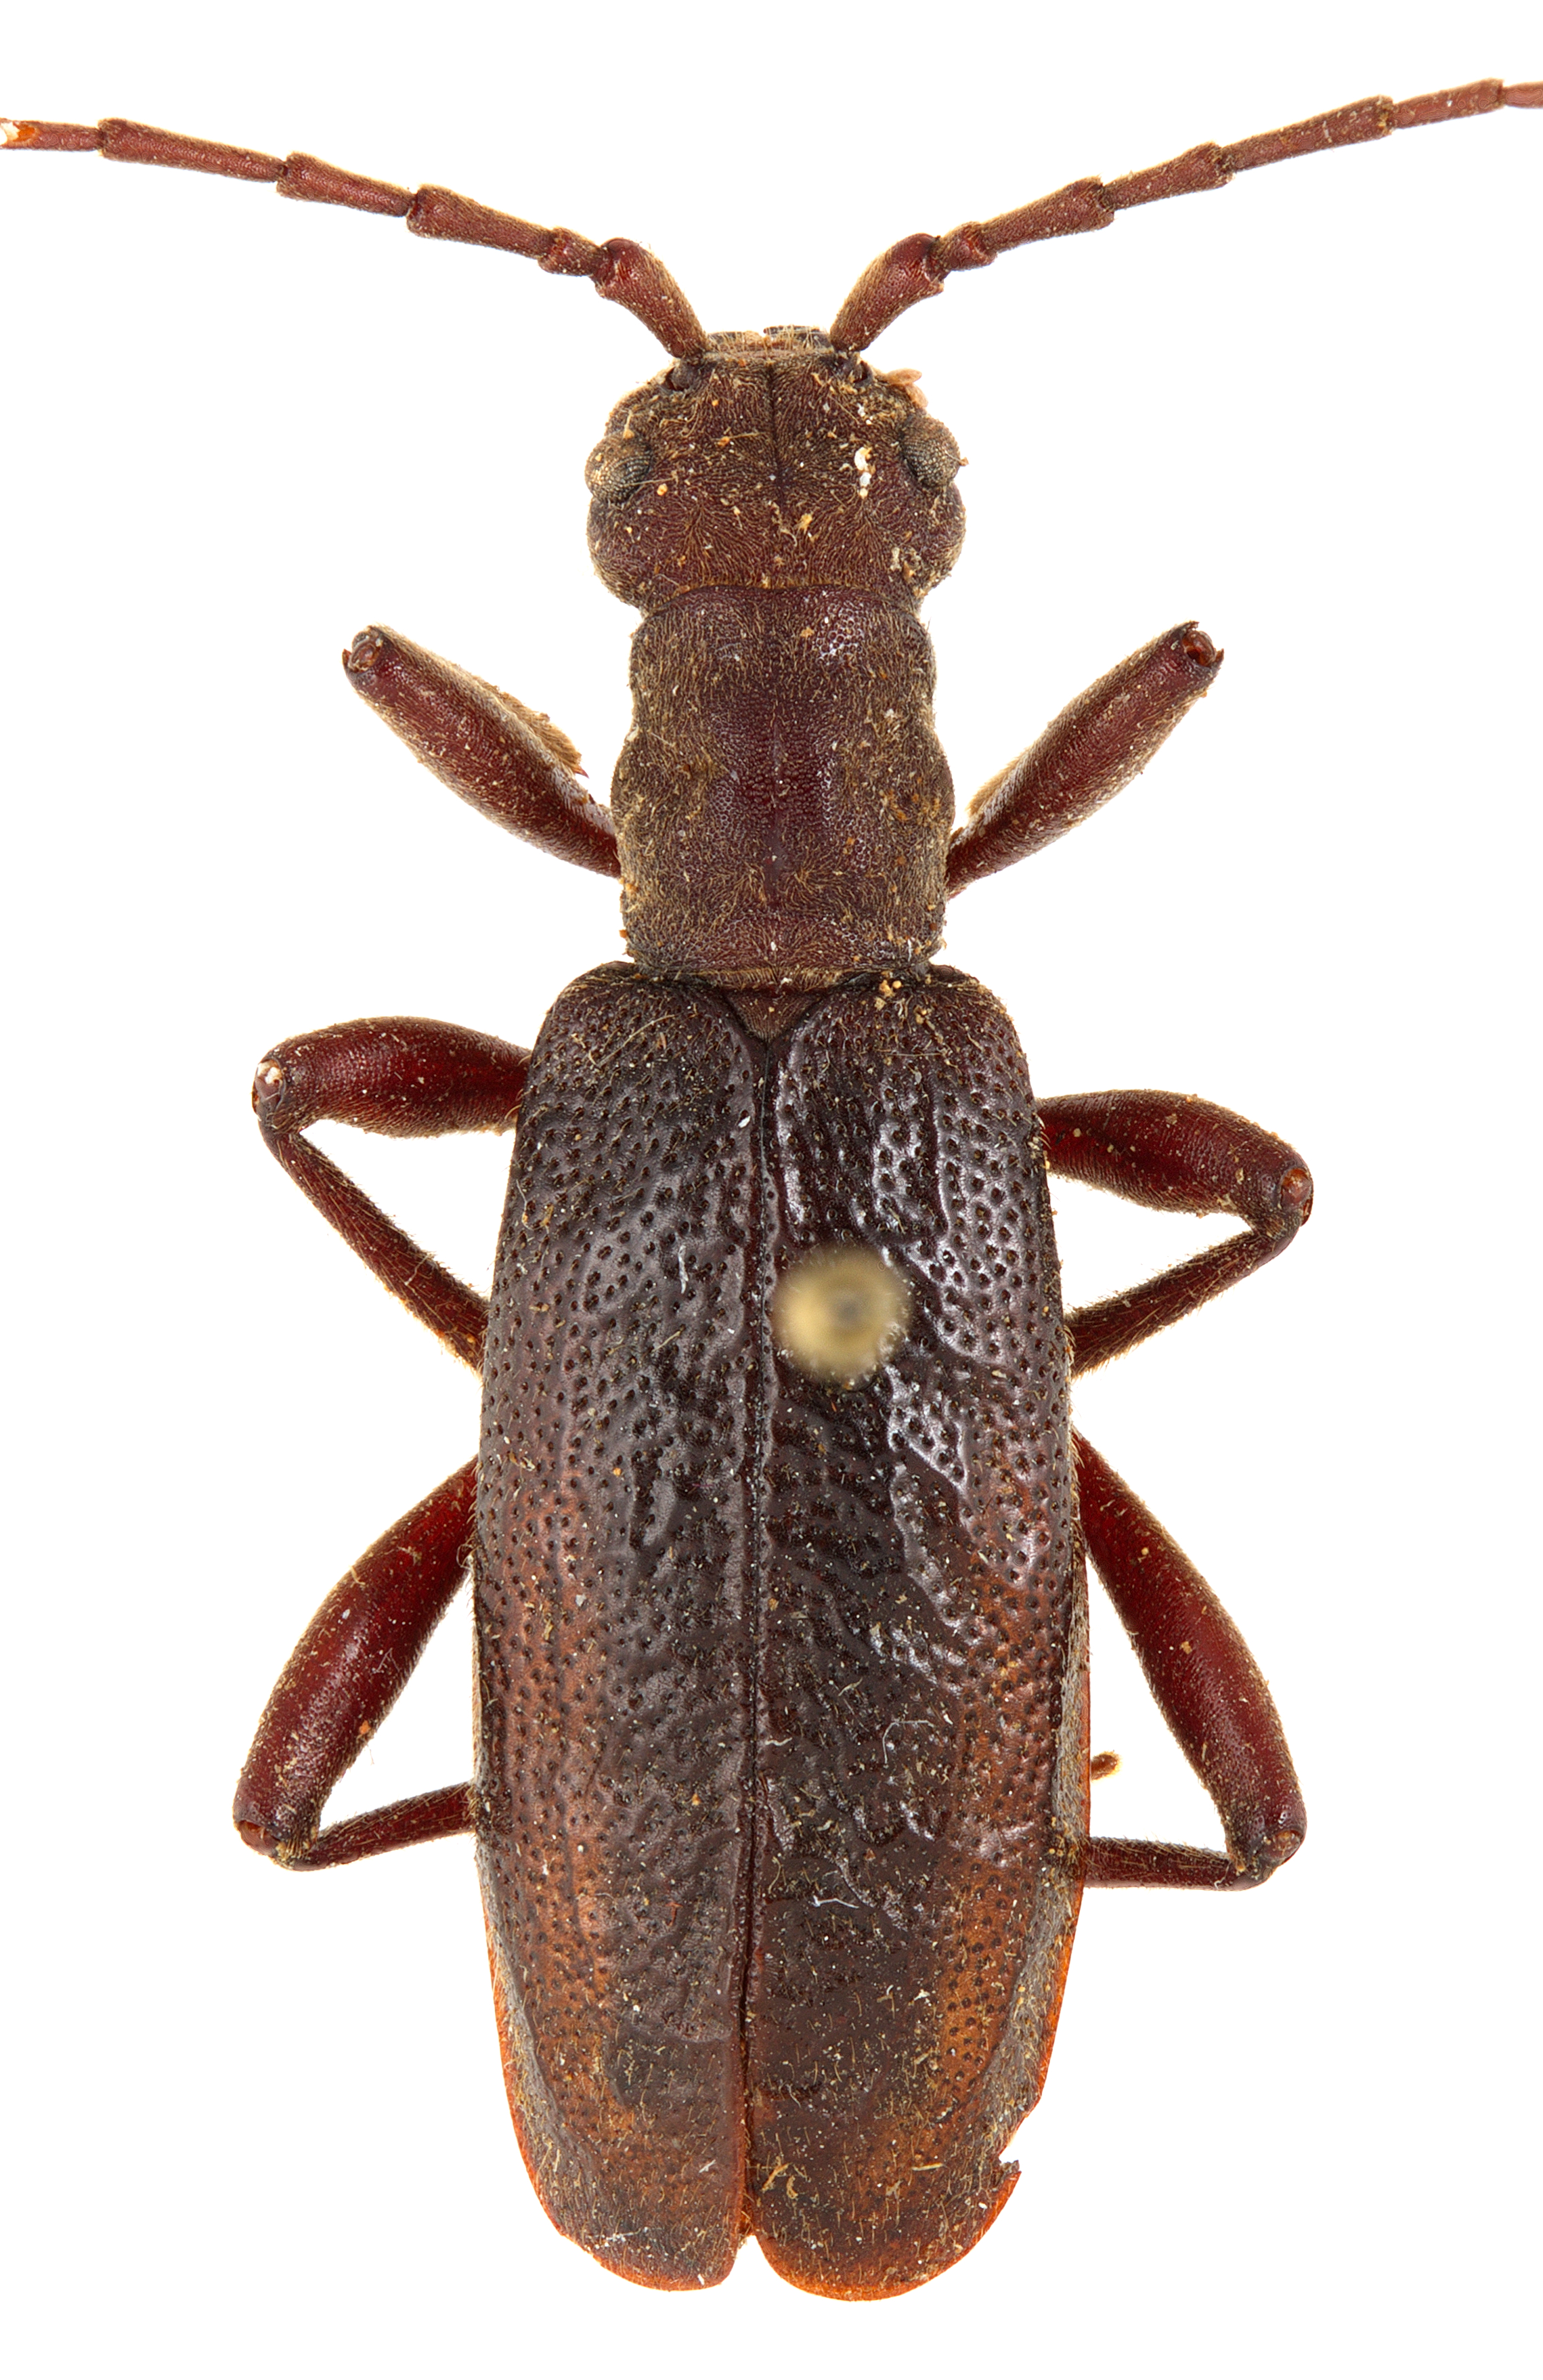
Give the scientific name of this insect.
Teledapus dorcadioides
